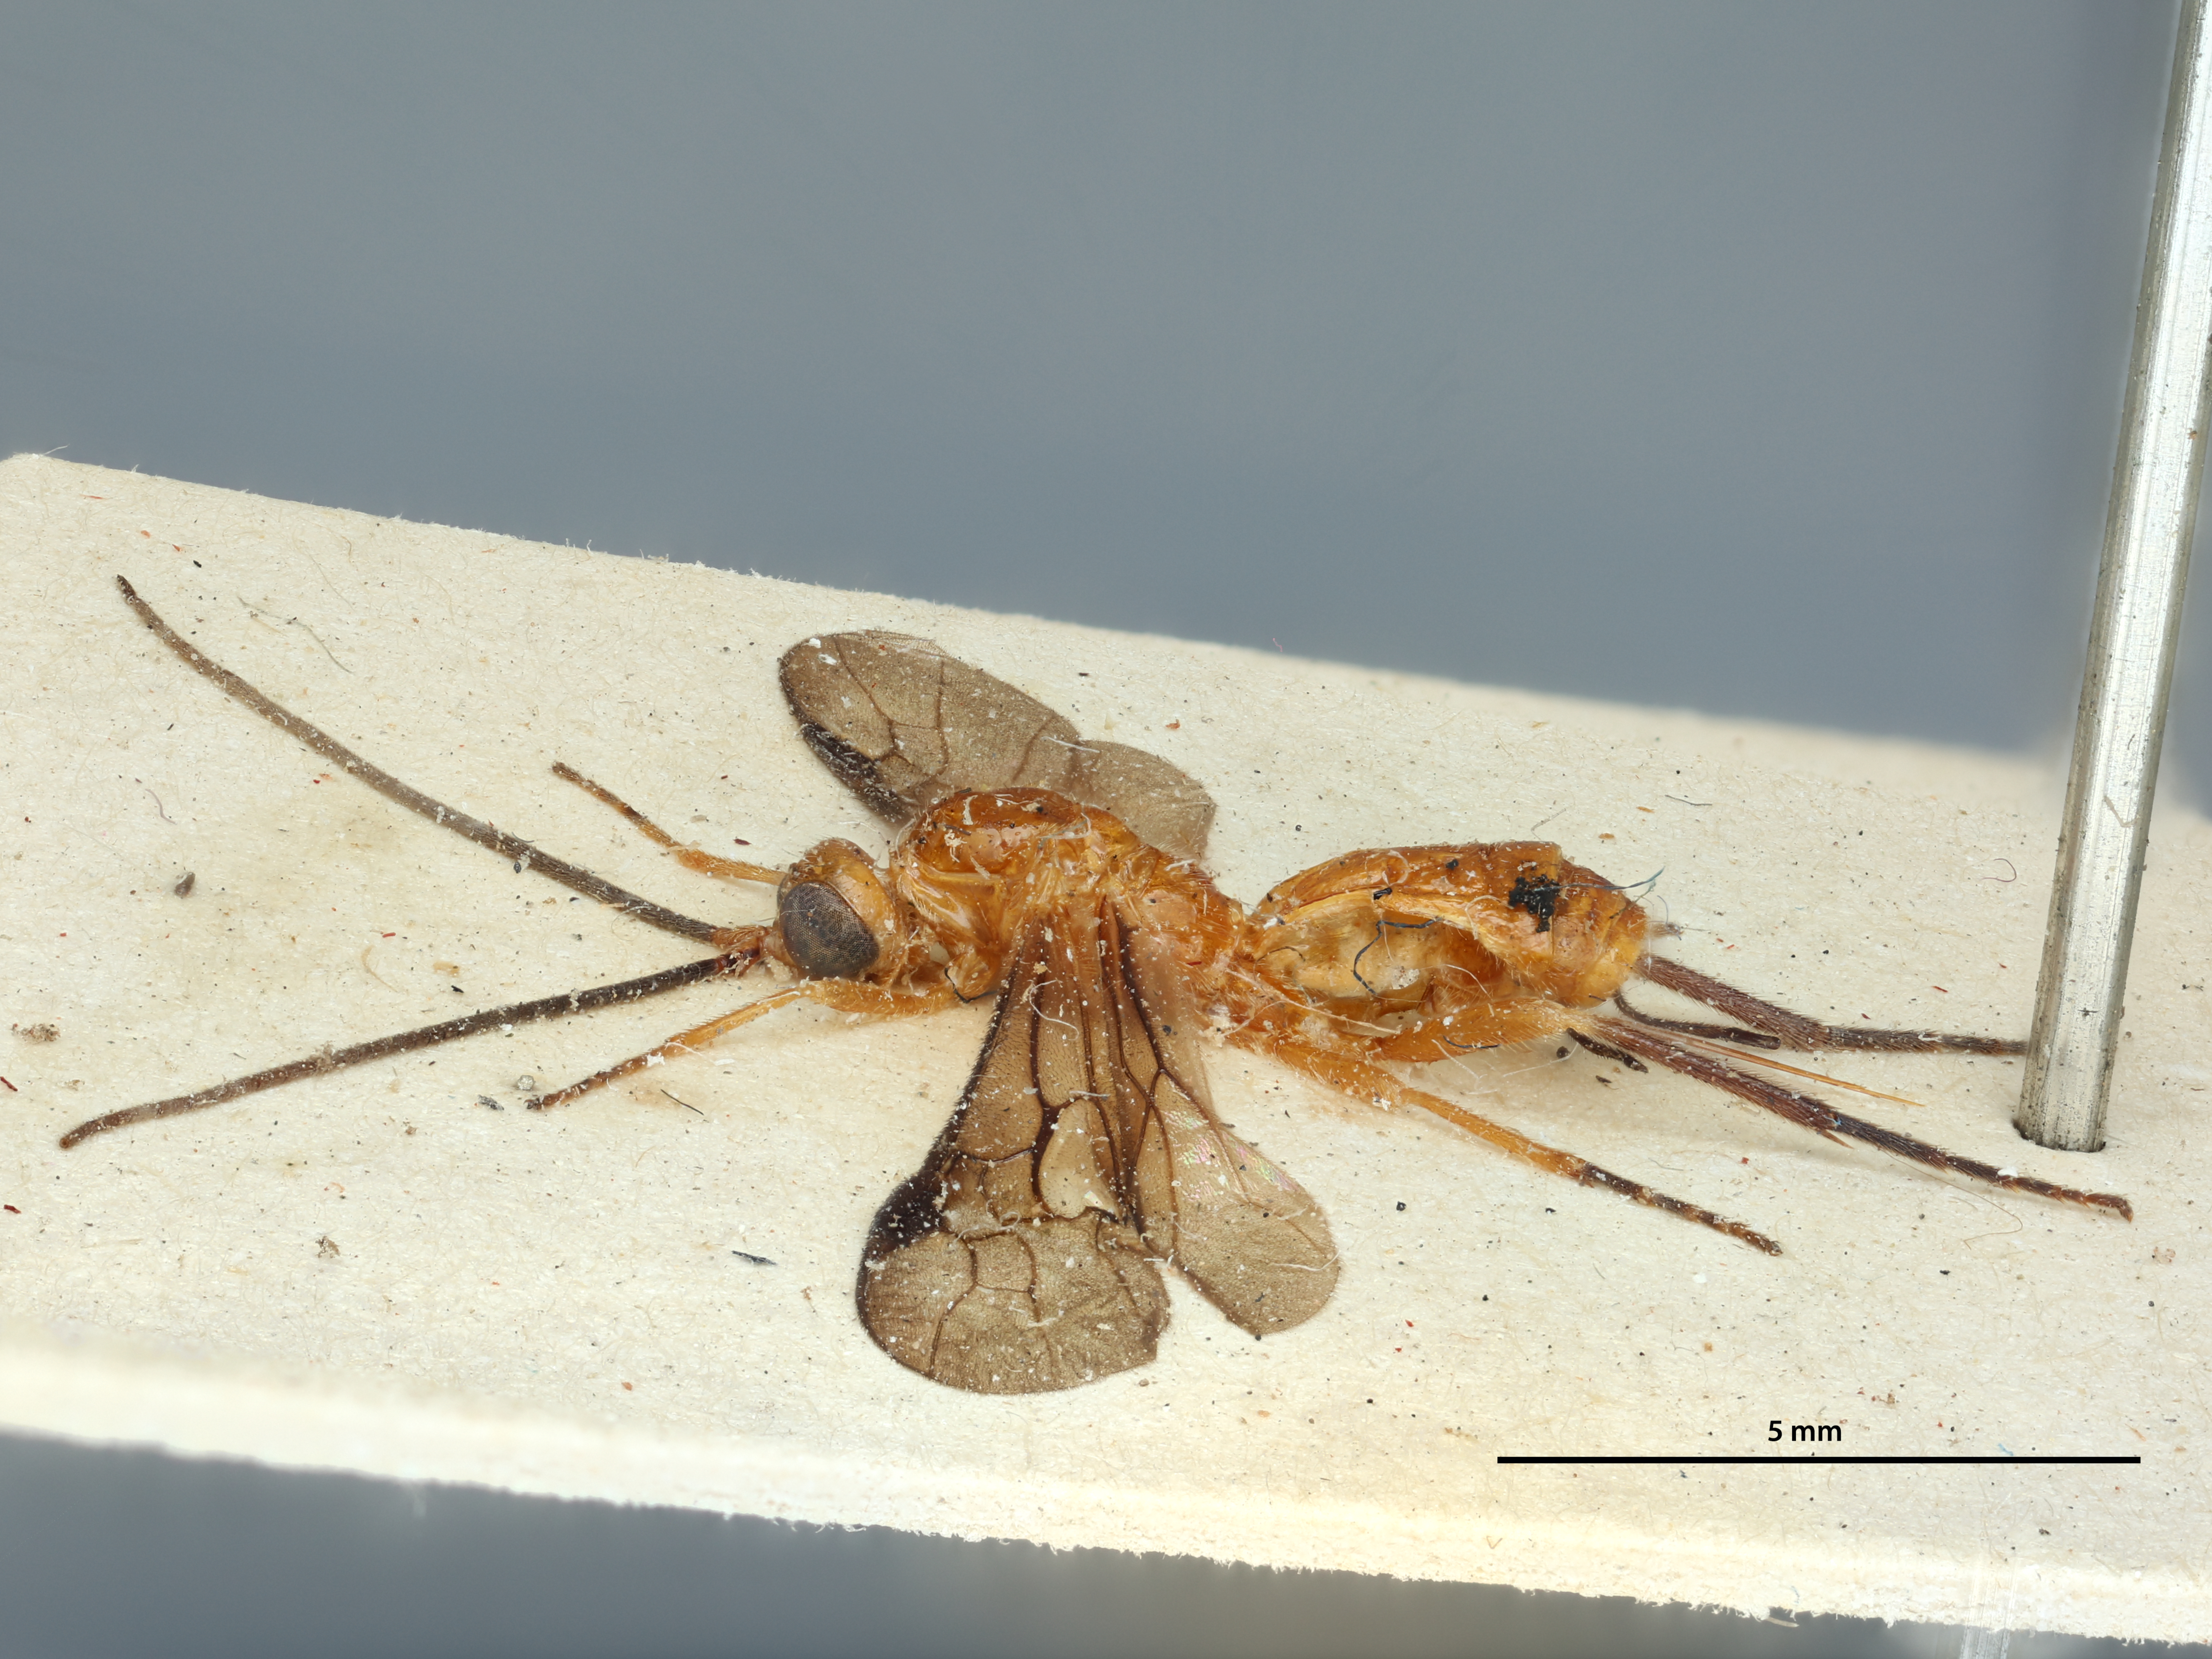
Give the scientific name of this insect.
Melanobracon tibialis
